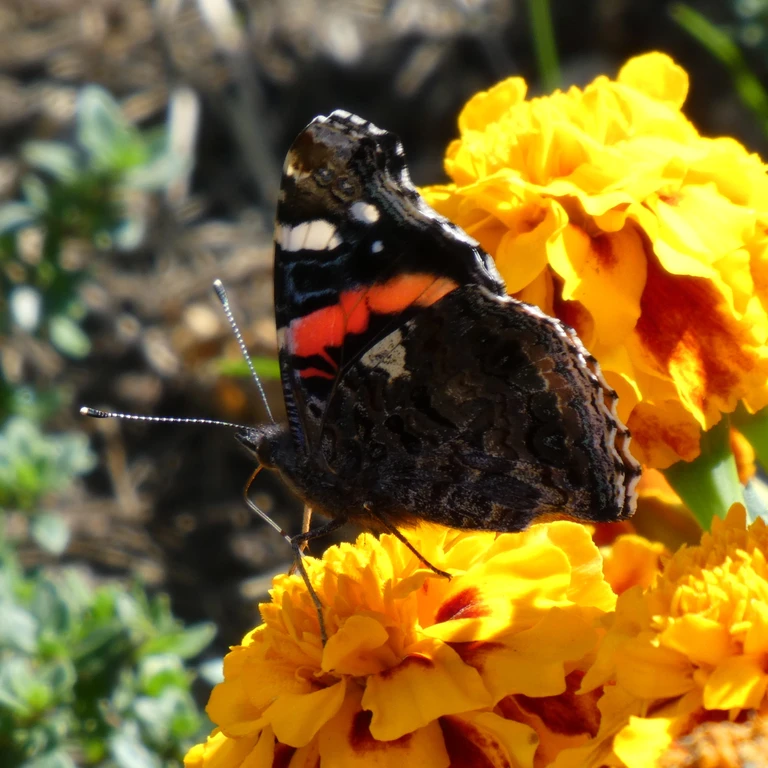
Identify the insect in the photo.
Vanessa atalanta
